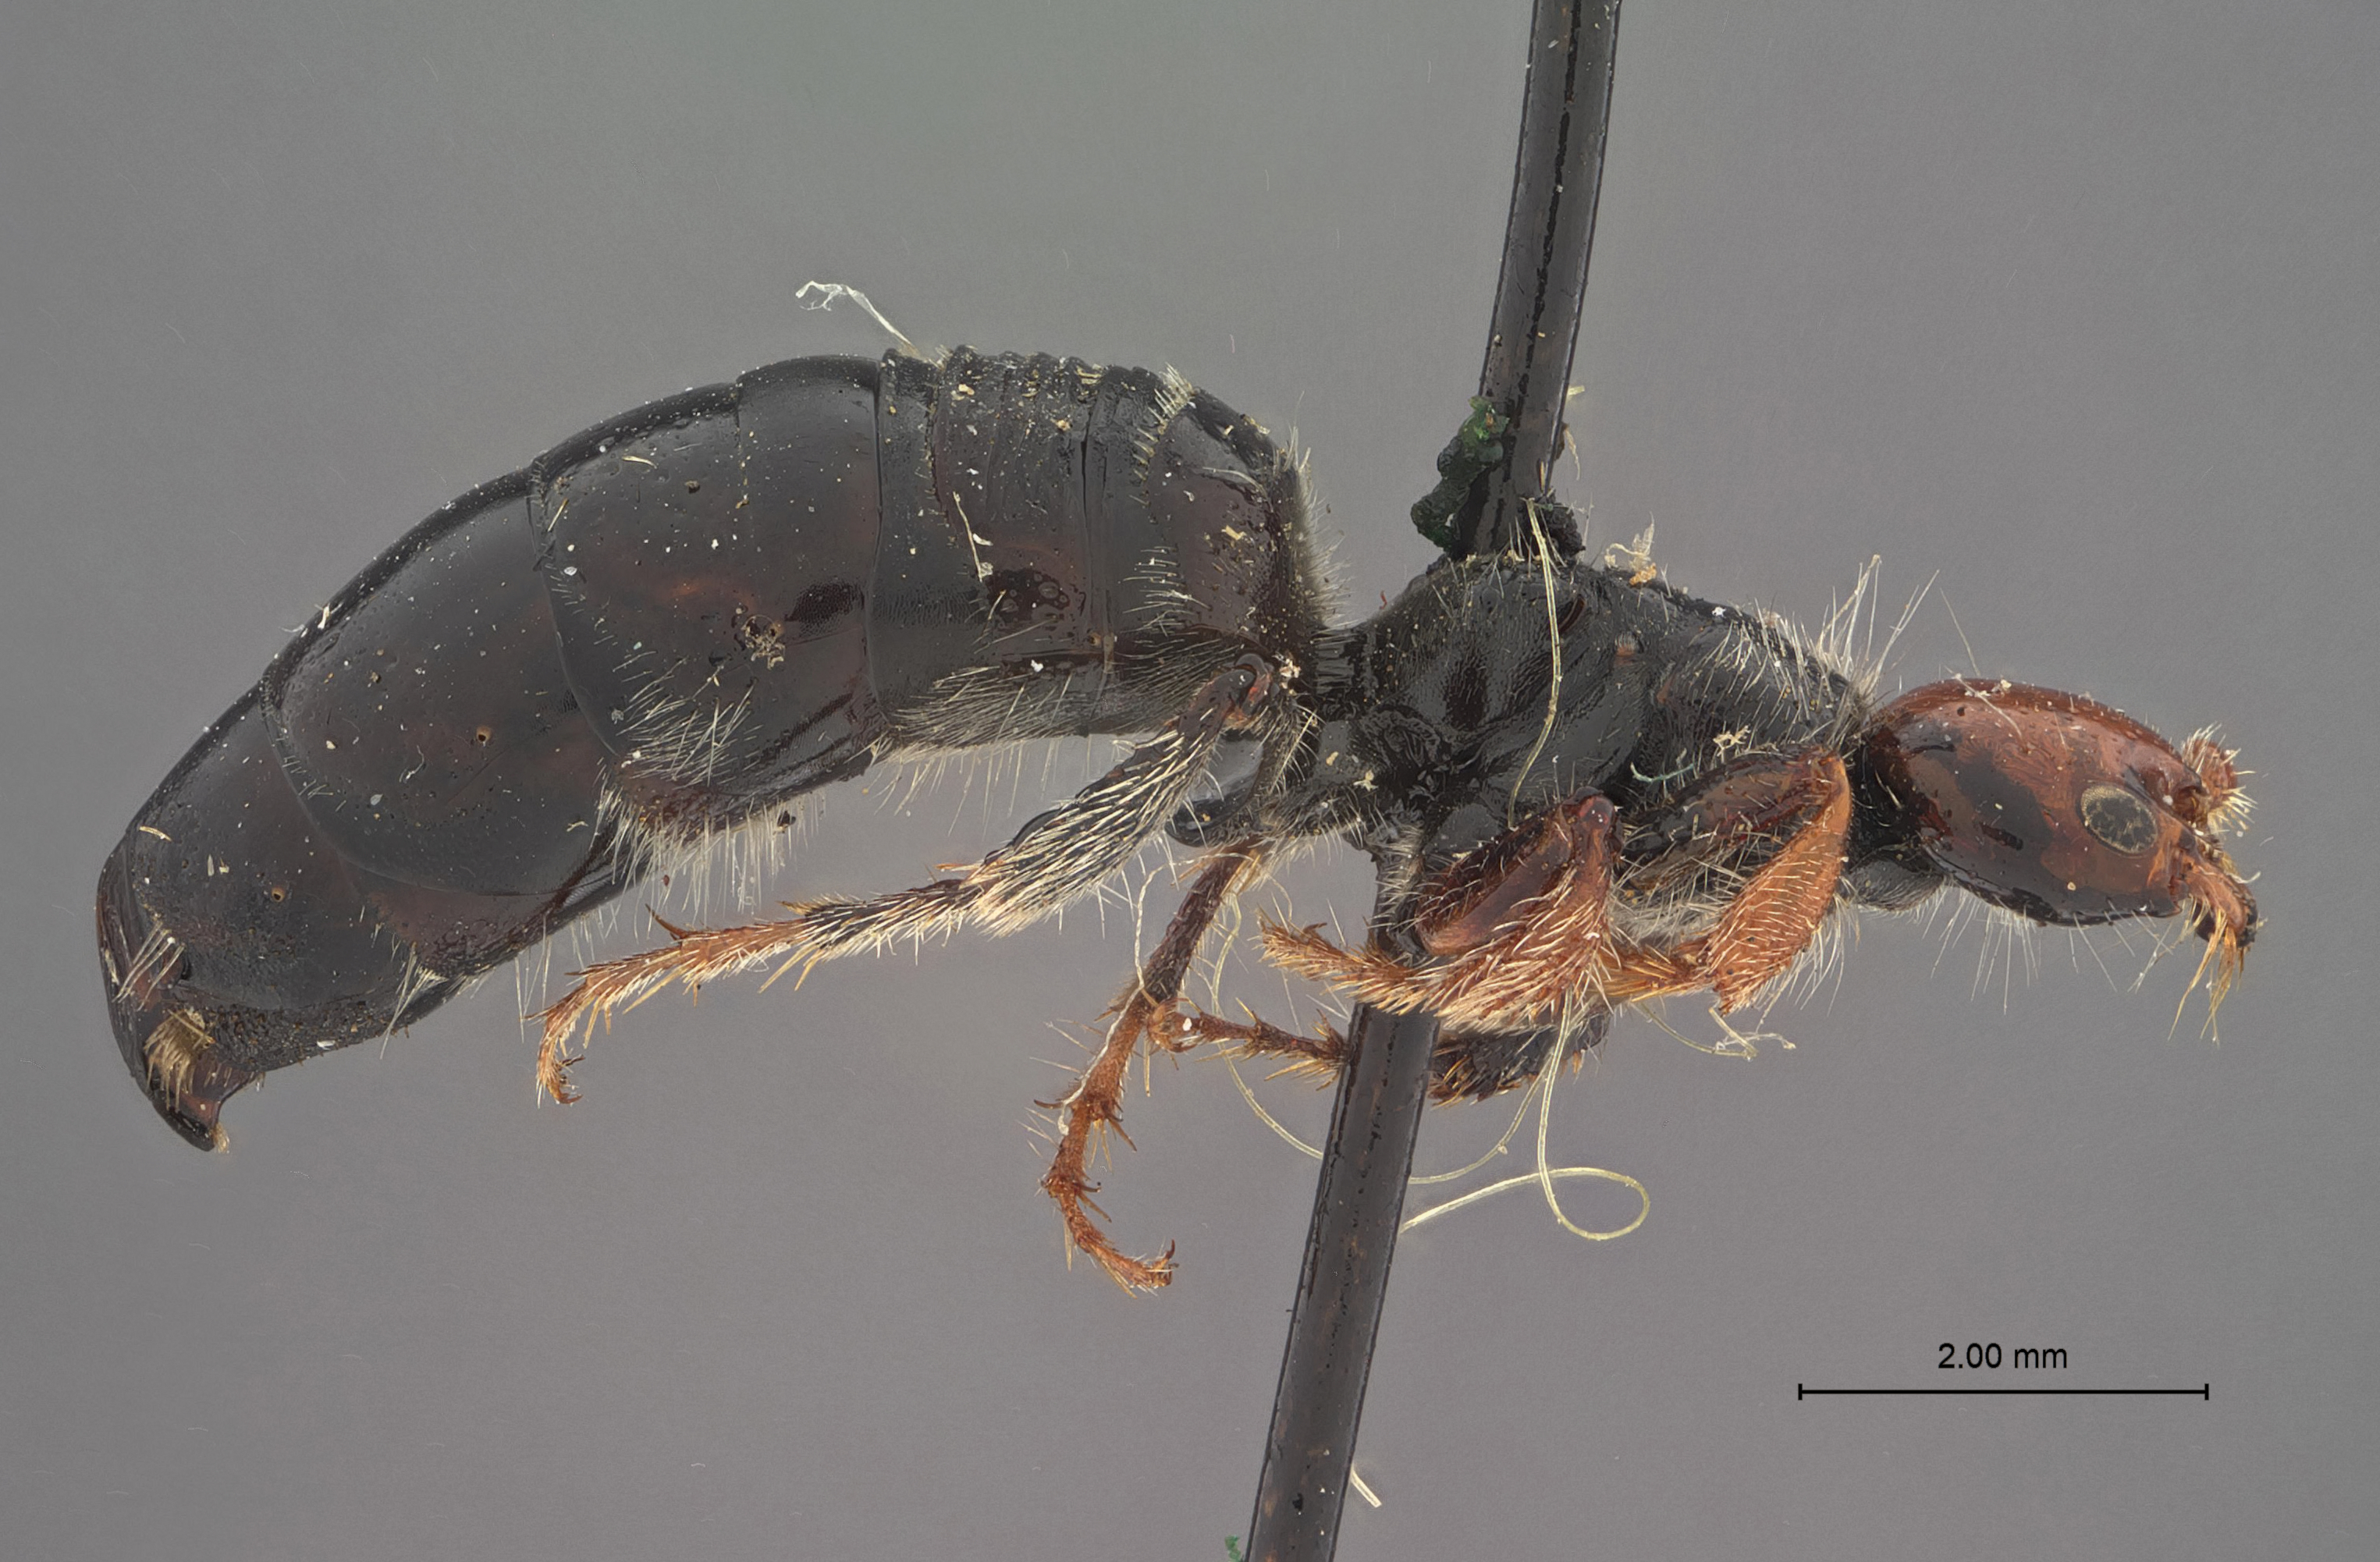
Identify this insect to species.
Lophocheilus ruficeps
